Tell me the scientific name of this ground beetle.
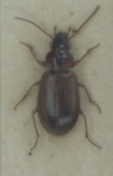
Dicheirotrichus placidus
